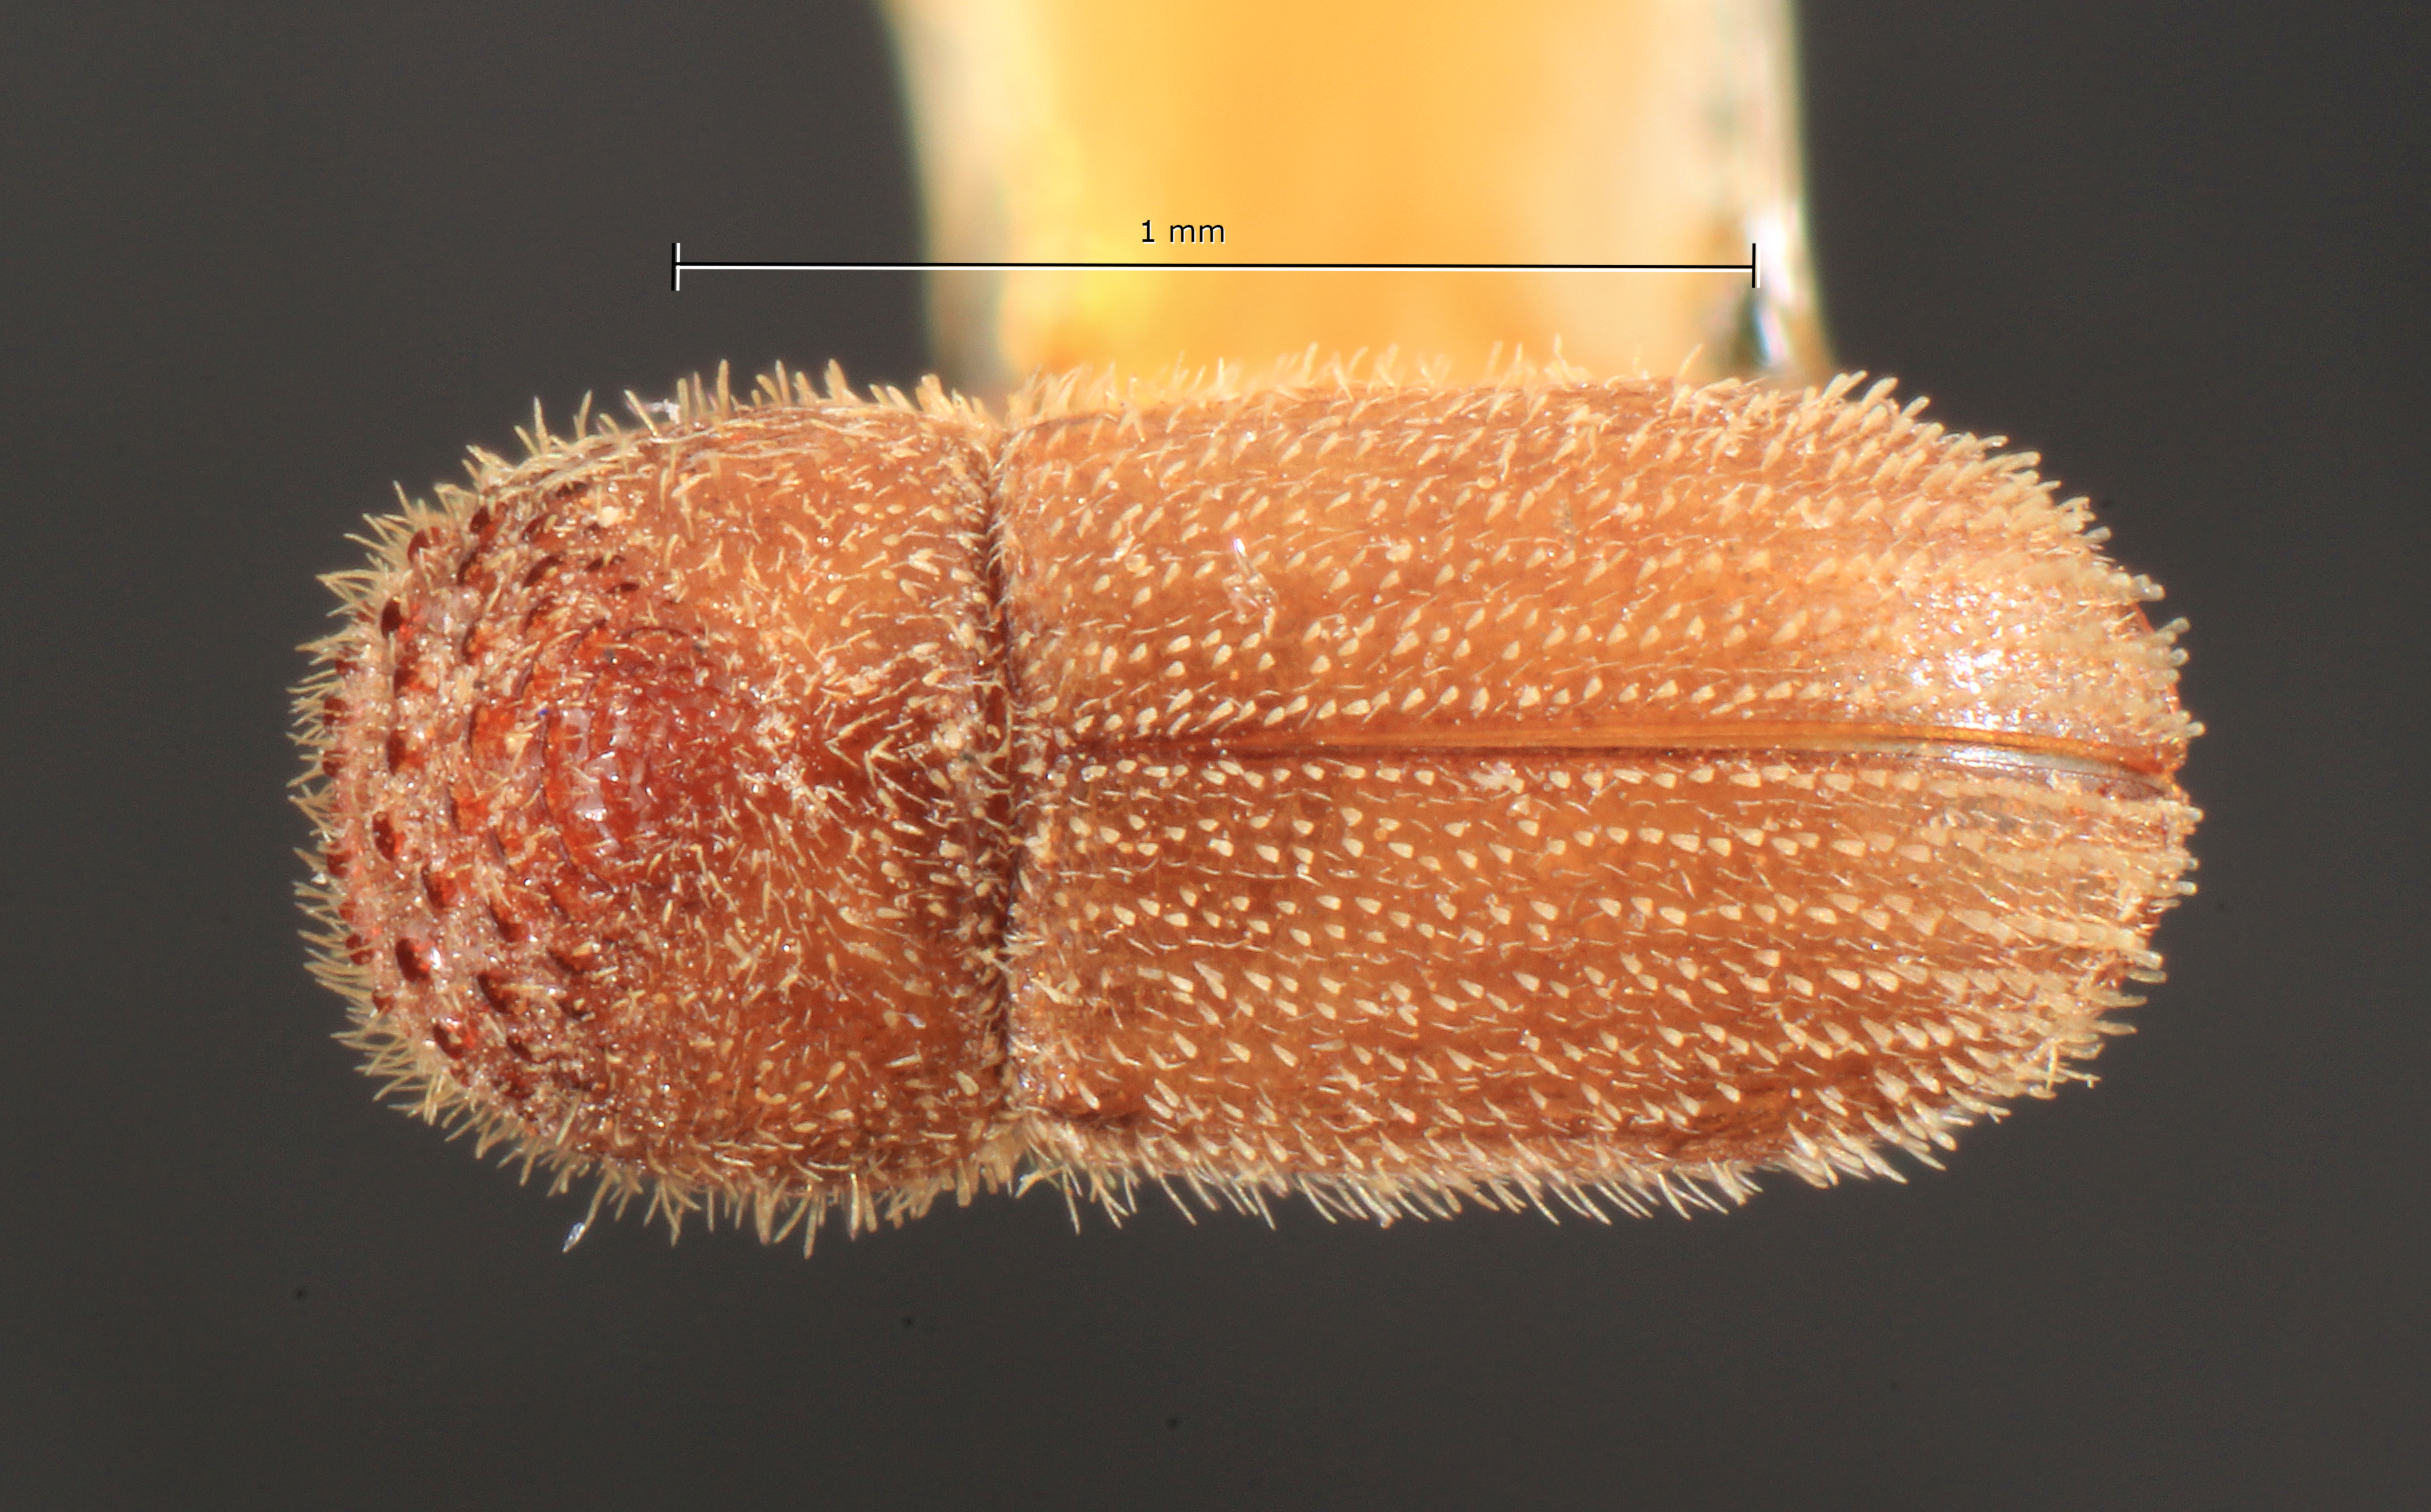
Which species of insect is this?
Stephanoderes biseriatus
